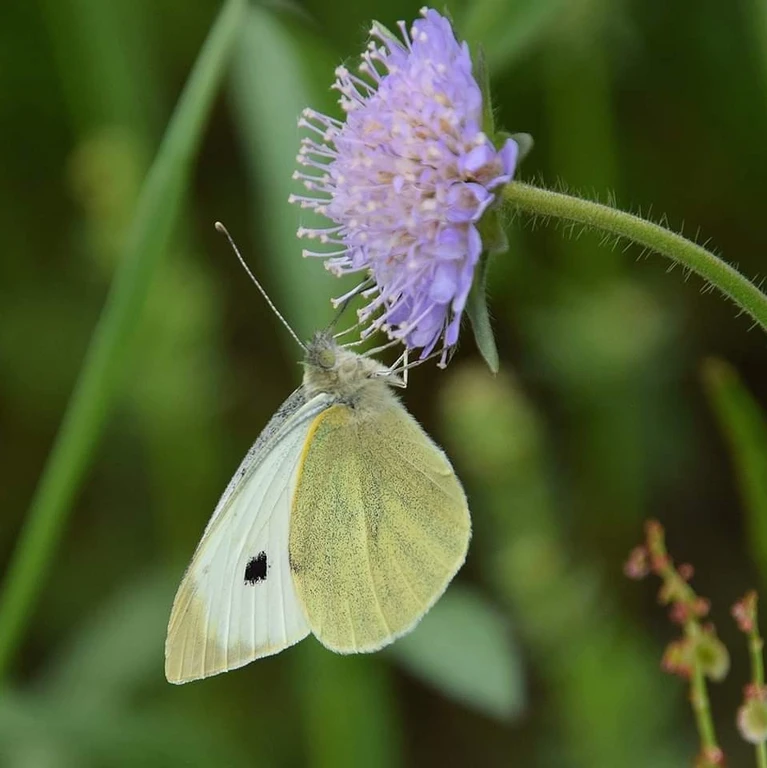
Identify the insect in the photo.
Pieris brassicae
